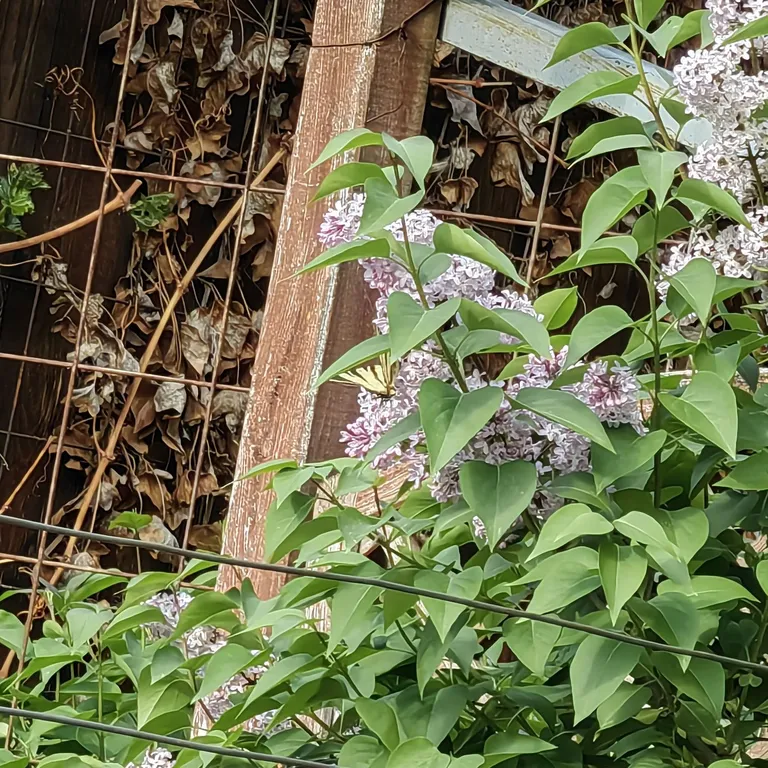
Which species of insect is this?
Iphiclides podalirius
